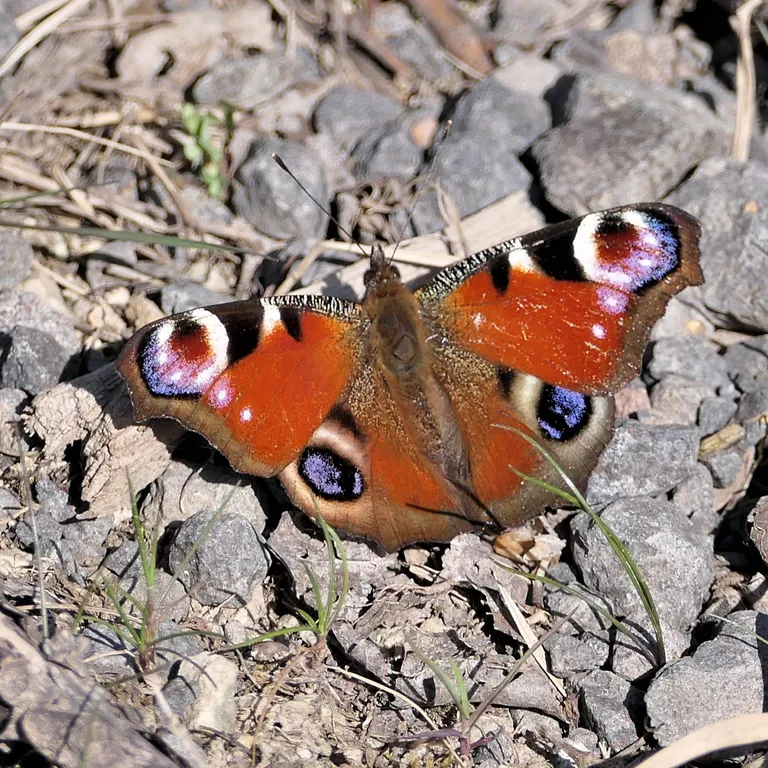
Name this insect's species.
Aglais io
